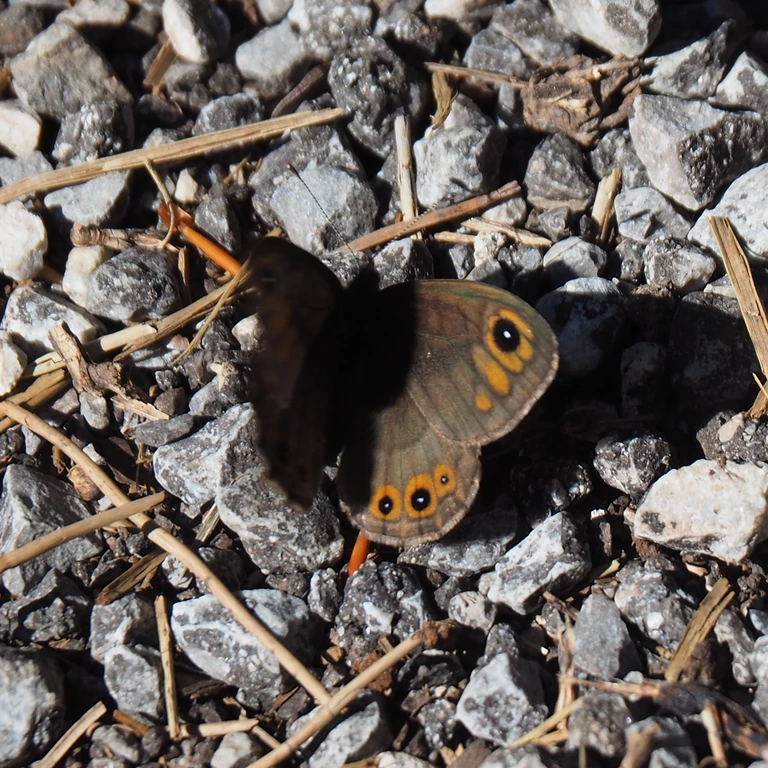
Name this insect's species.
Lasiommata petropolitana (also Pararge petropolitana)
